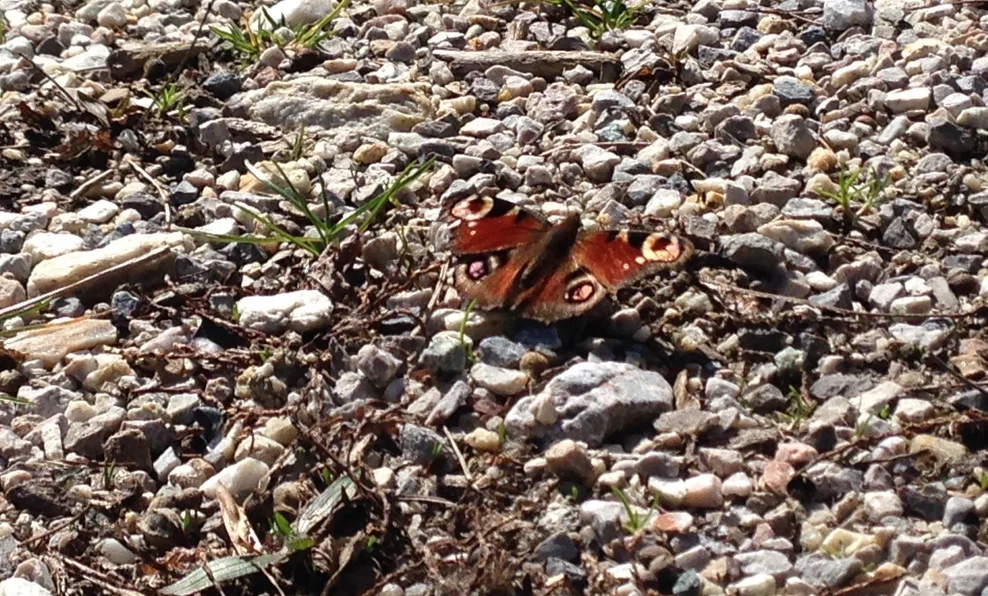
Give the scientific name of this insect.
Aglais io
